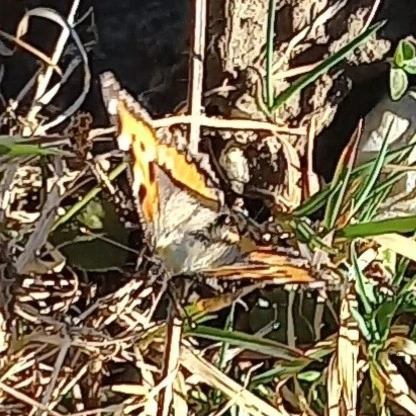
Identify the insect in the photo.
Aglais urticae
